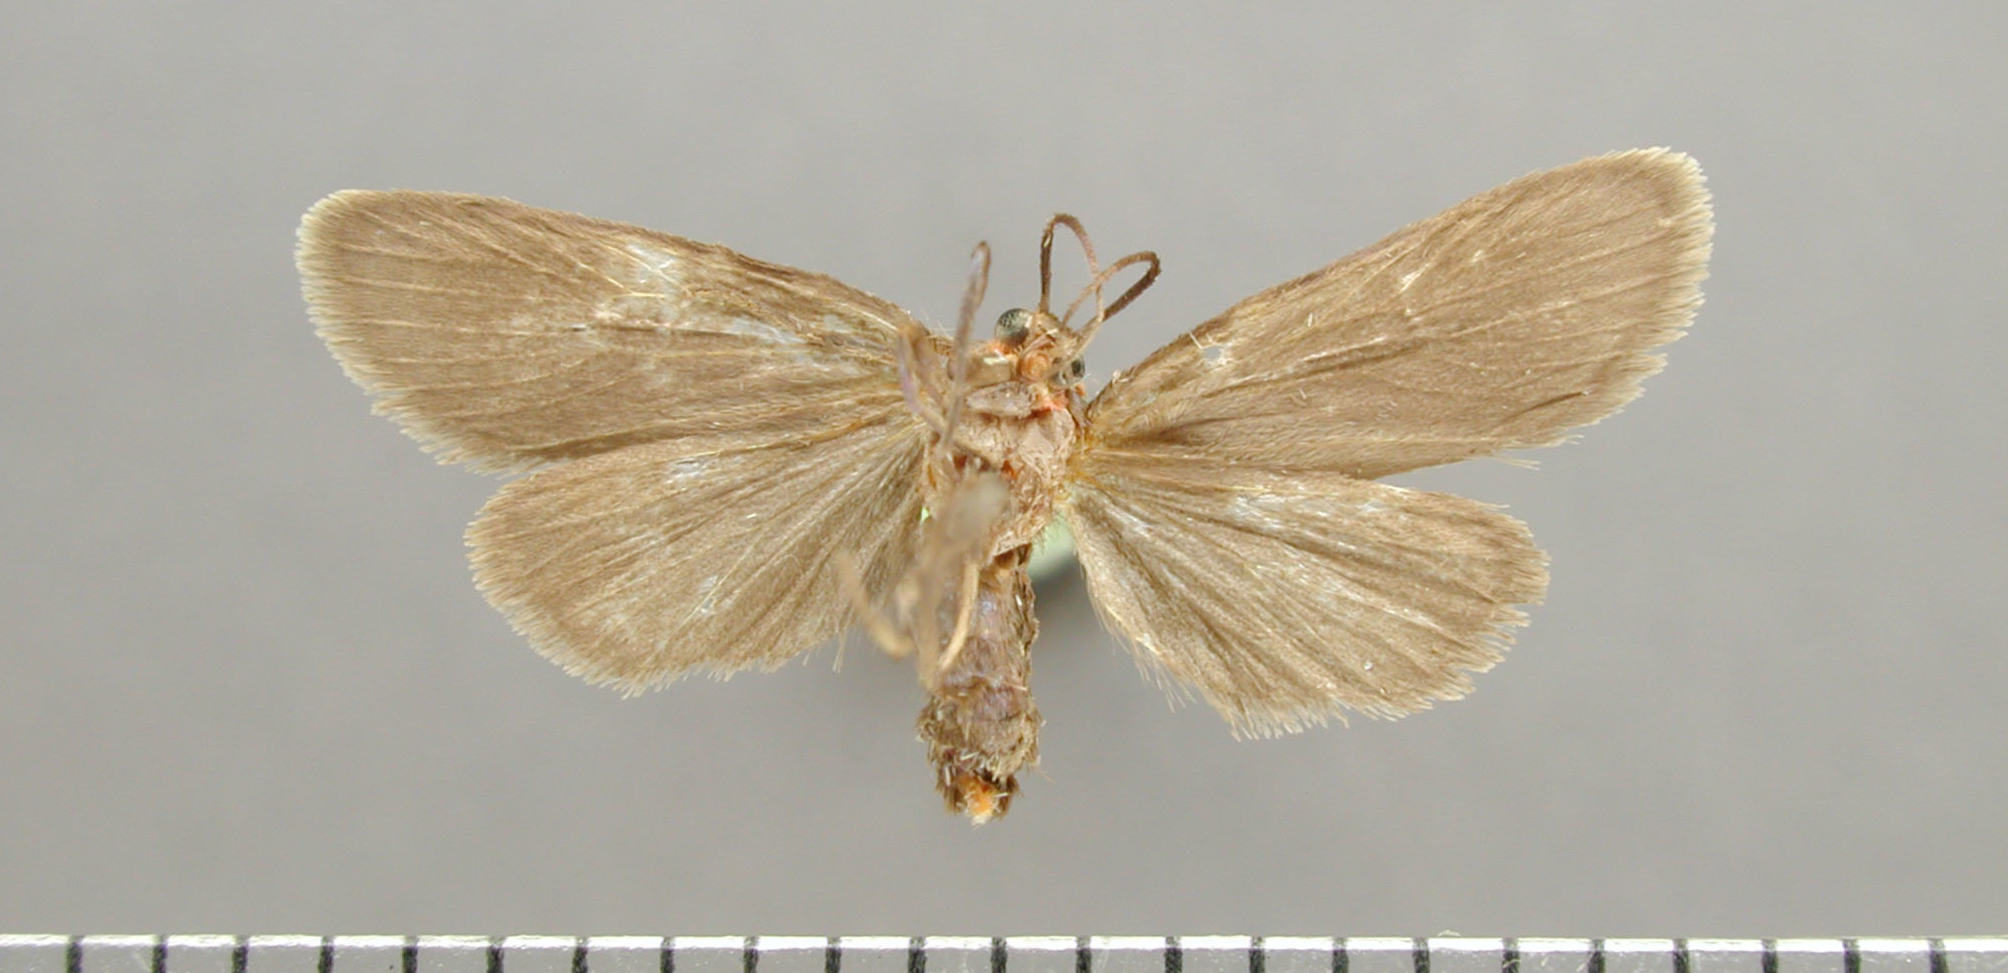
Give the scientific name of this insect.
Paraprepia fuscilingua
